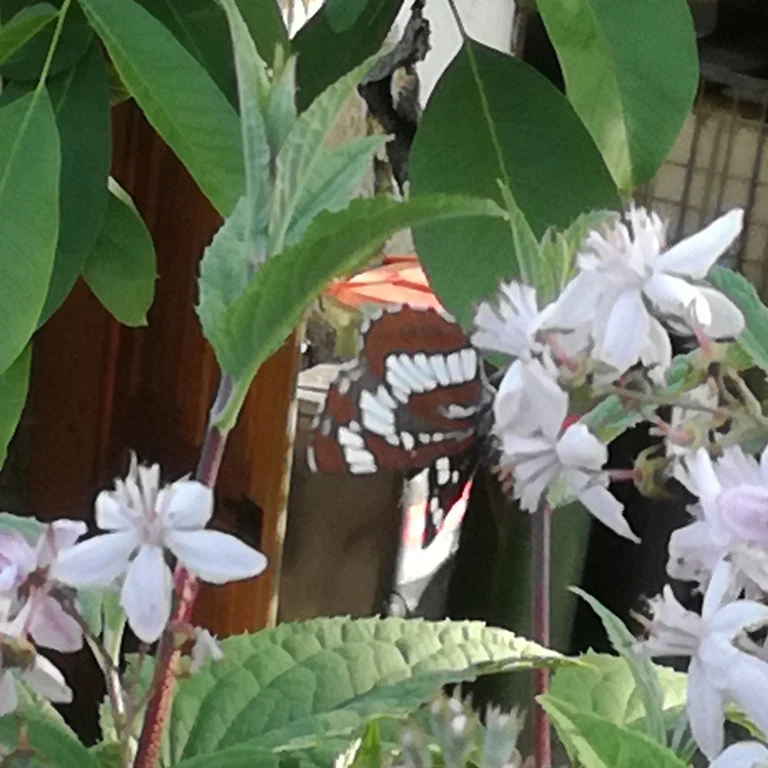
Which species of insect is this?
Neptis rivularis
